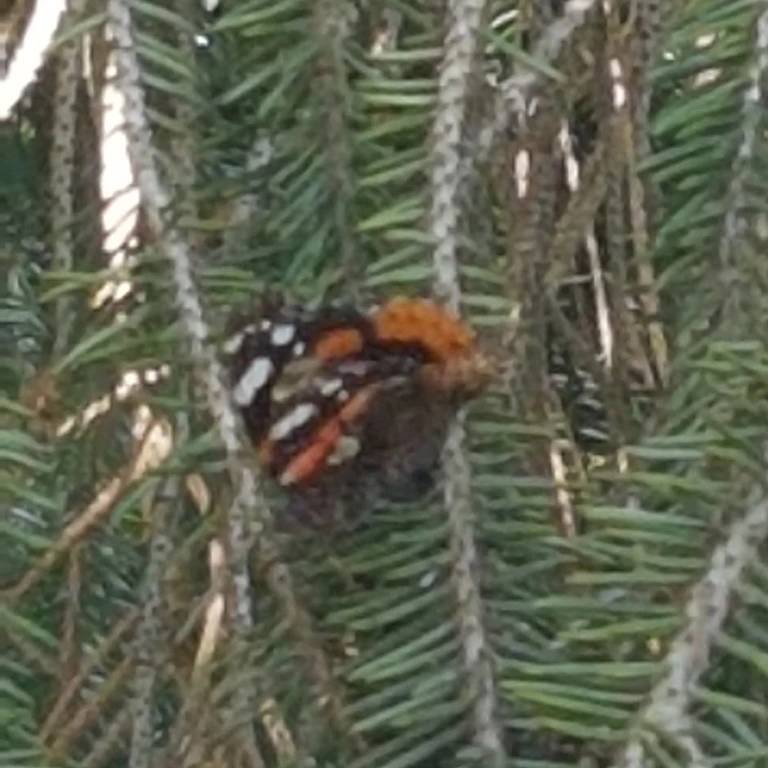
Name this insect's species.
Vanessa atalanta
